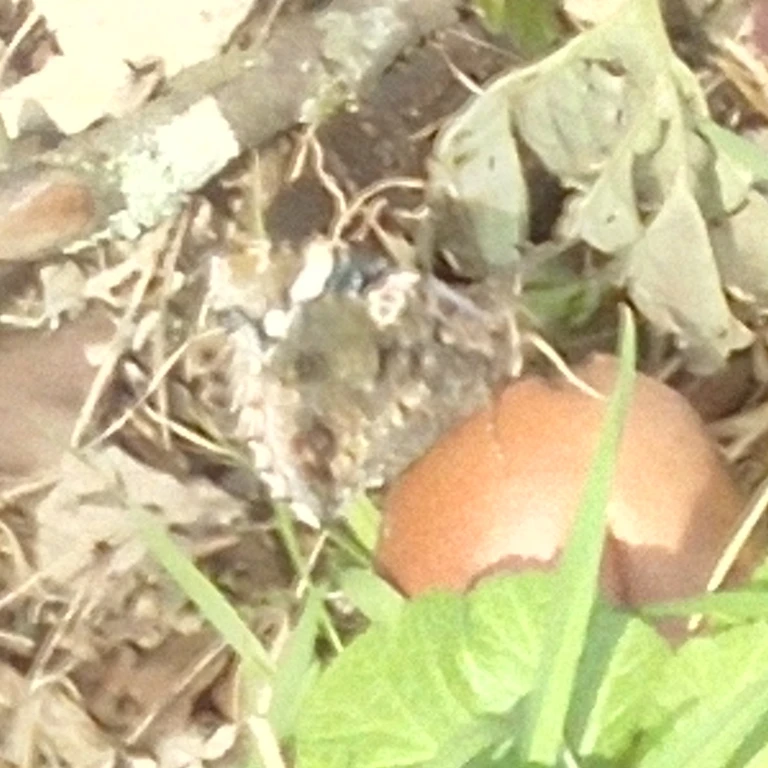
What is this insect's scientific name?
Vanessa atalanta
